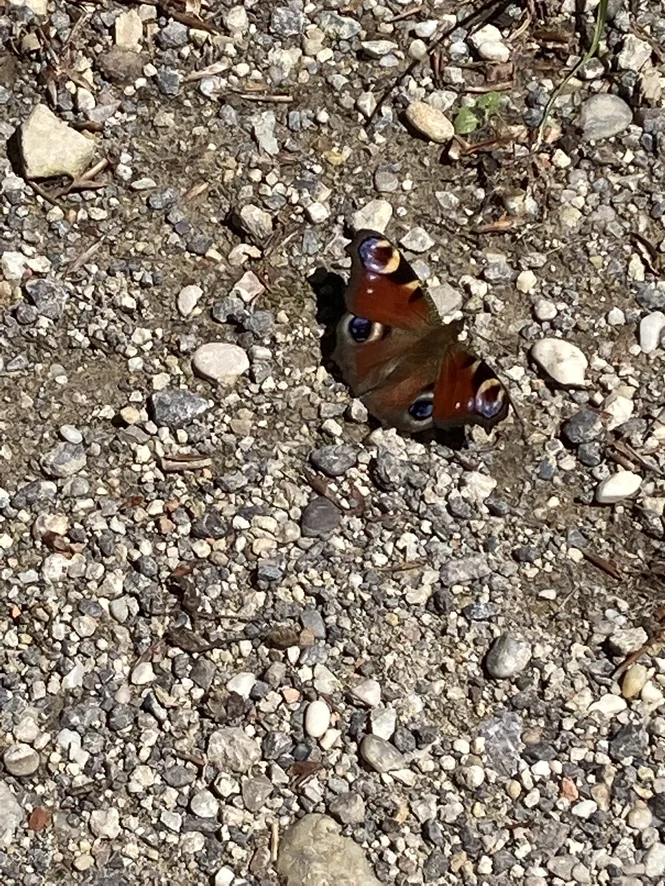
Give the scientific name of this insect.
Aglais io
